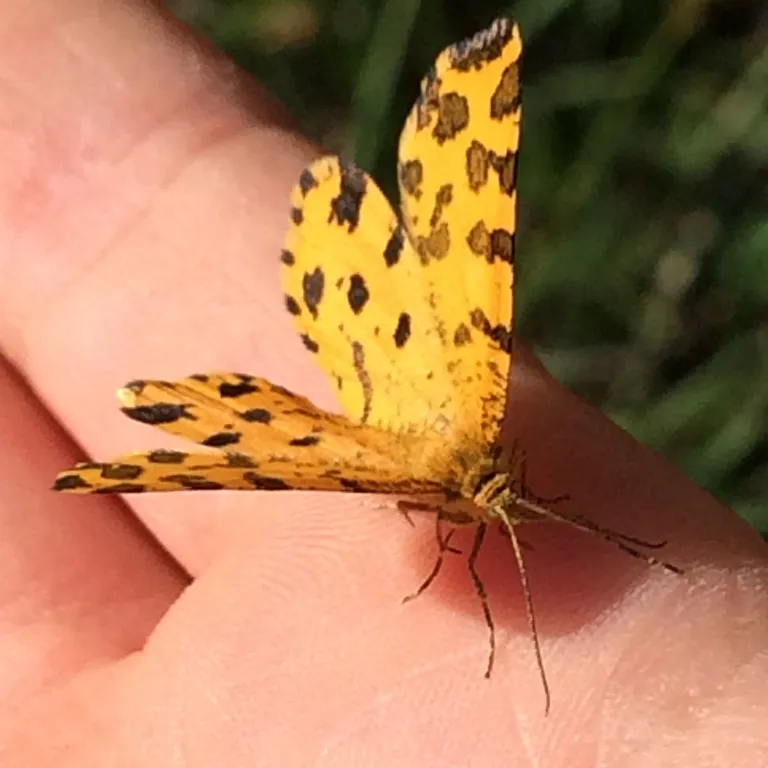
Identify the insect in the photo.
Pseudopanthera macularia
